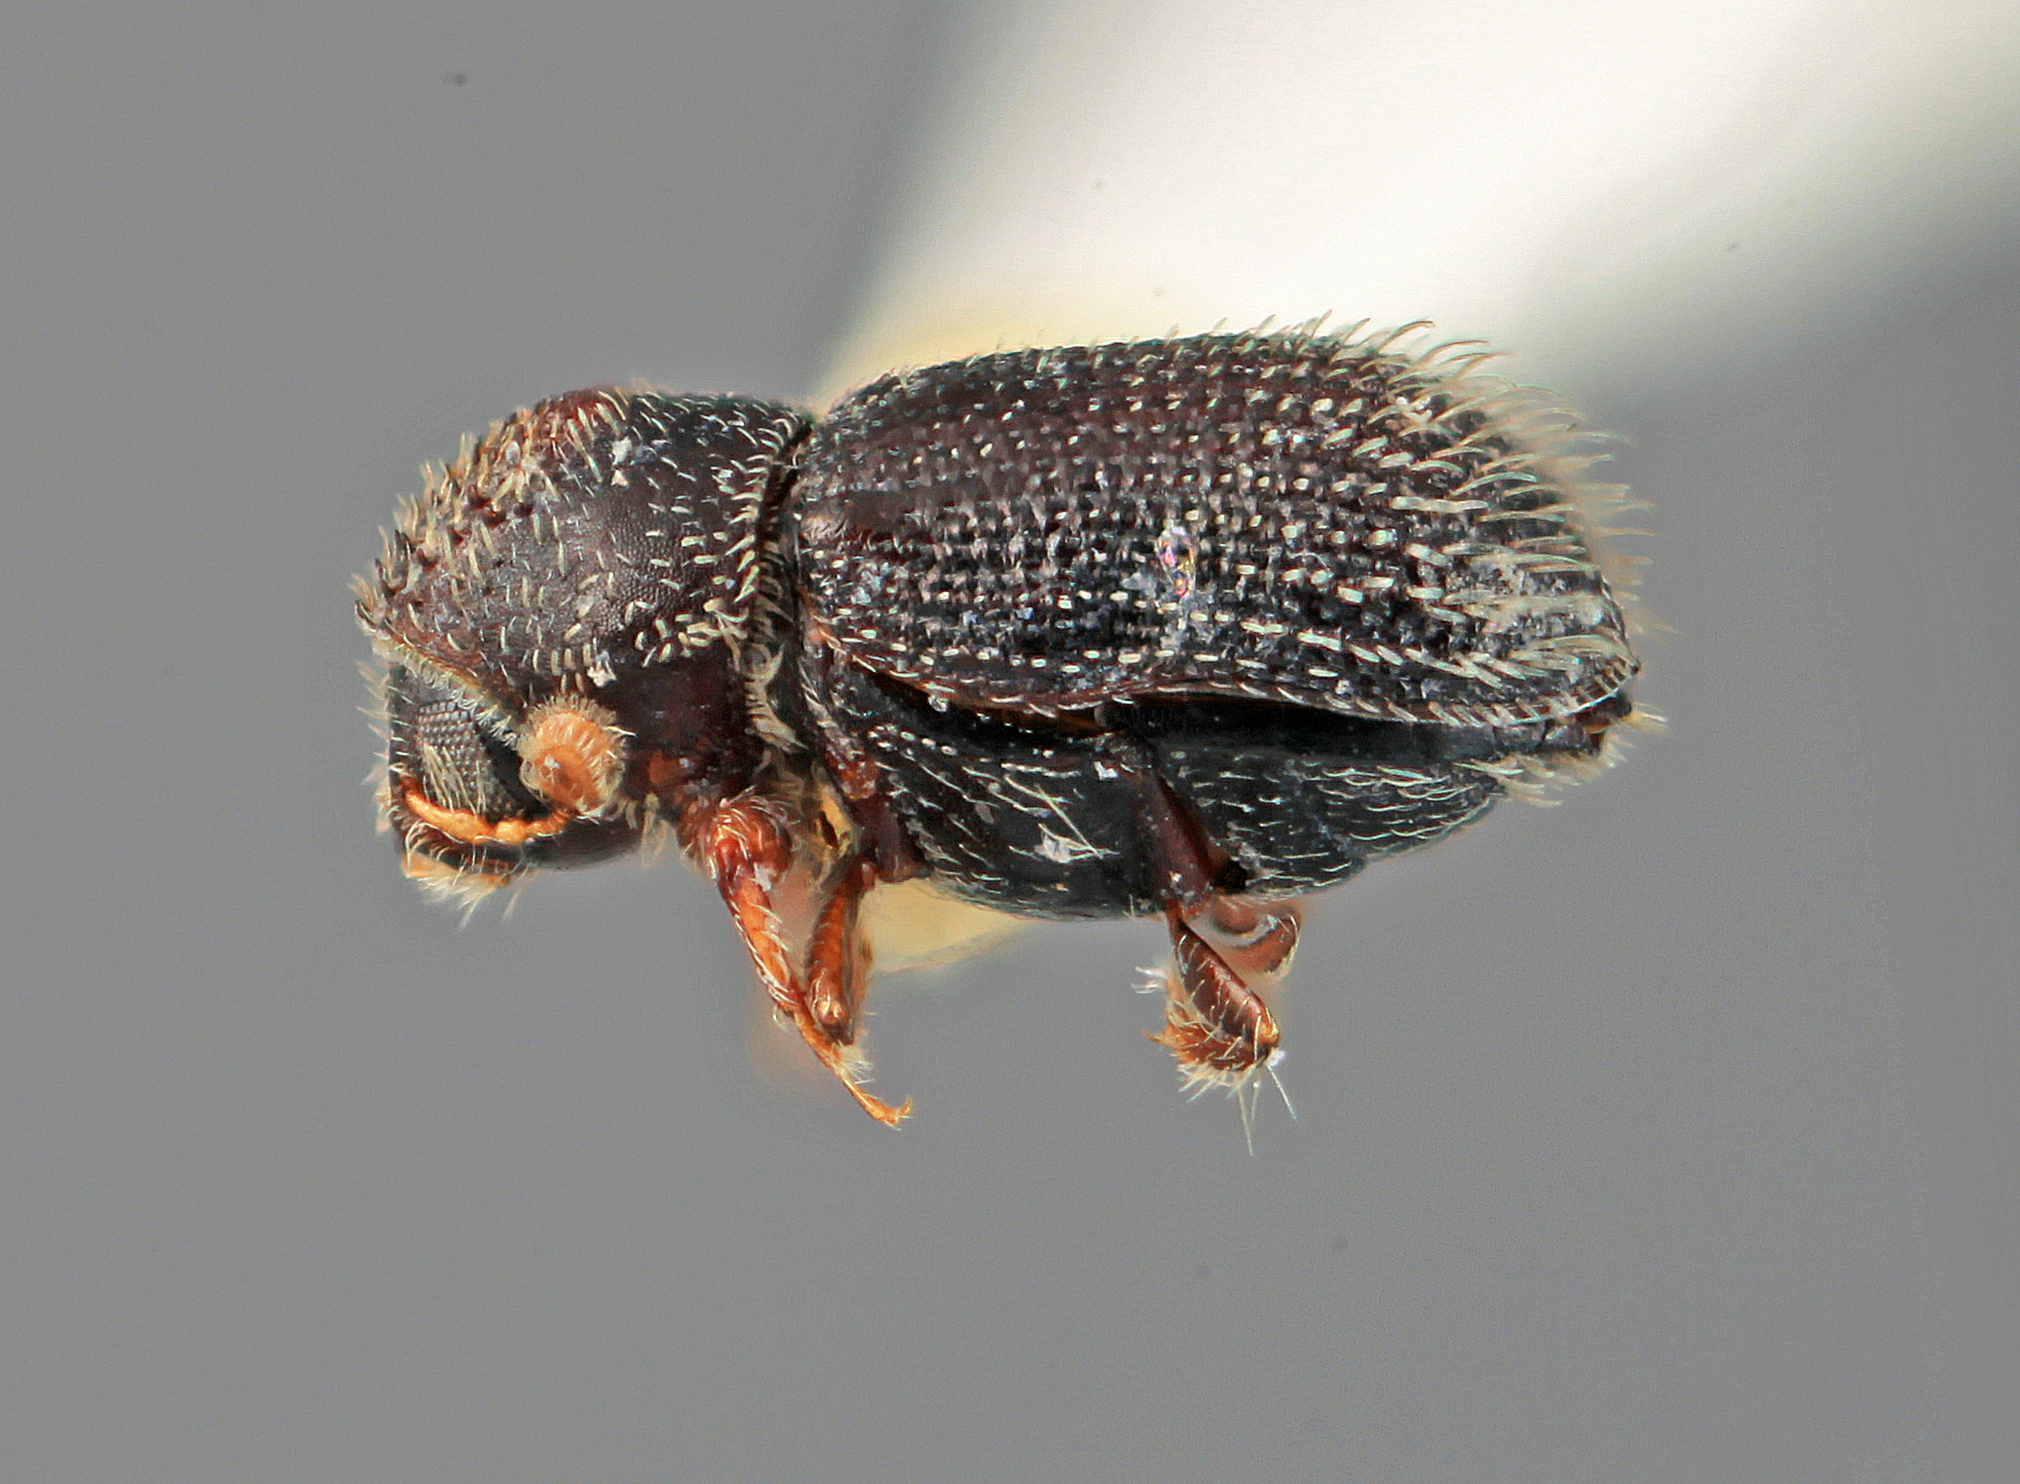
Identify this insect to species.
Pseudothysanoes tenellus
